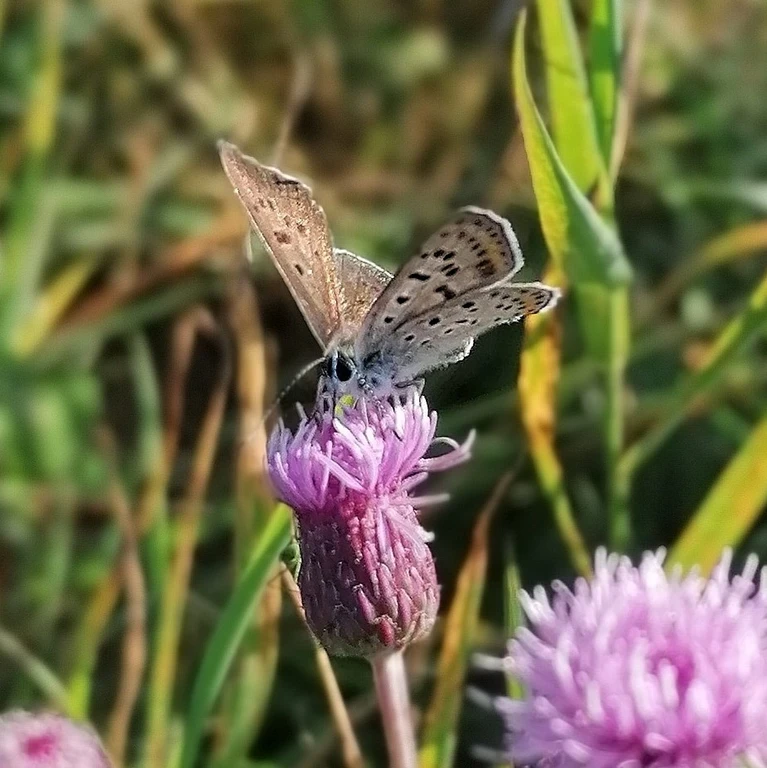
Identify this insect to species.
Lycaena tityrus (also Loweia tityrus)
